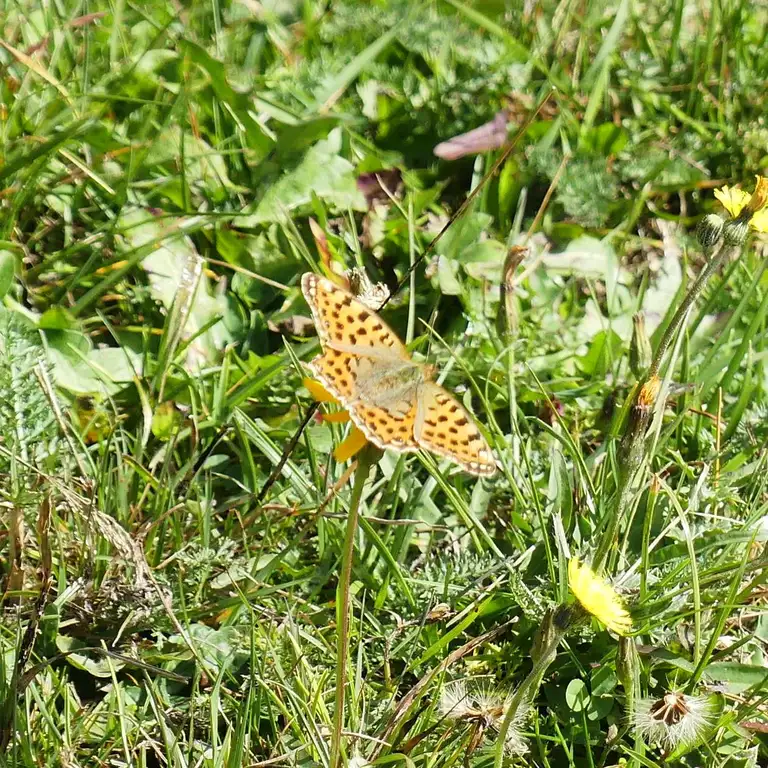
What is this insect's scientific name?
Issoria lathonia
